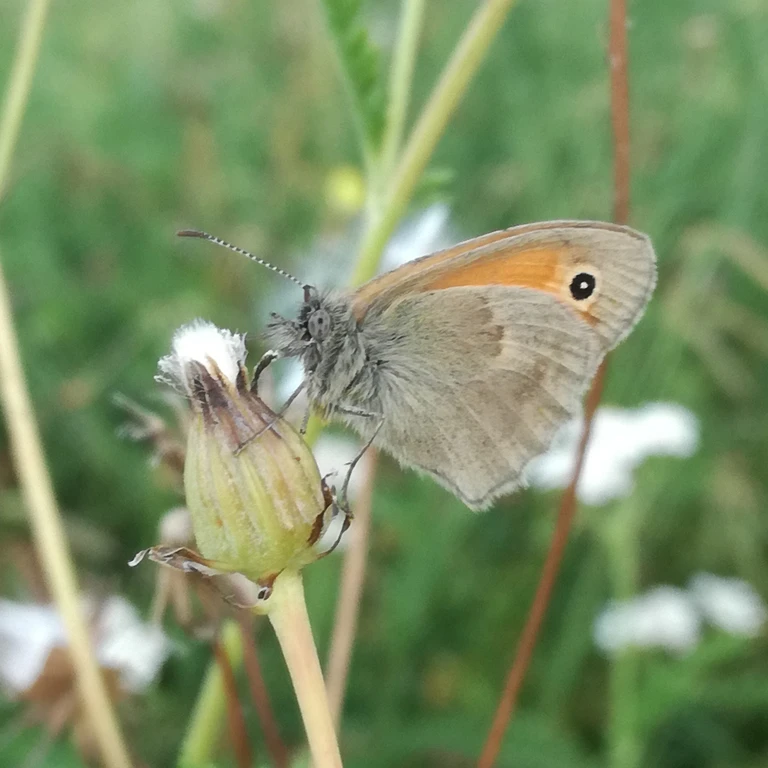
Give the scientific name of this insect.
Coenonympha pamphilus
